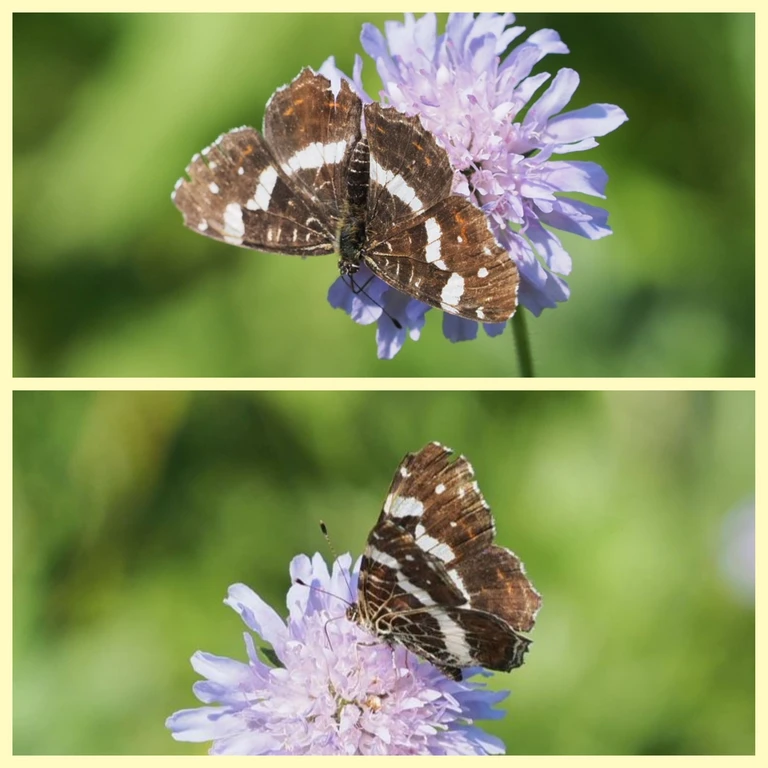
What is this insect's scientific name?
Araschnia levana
